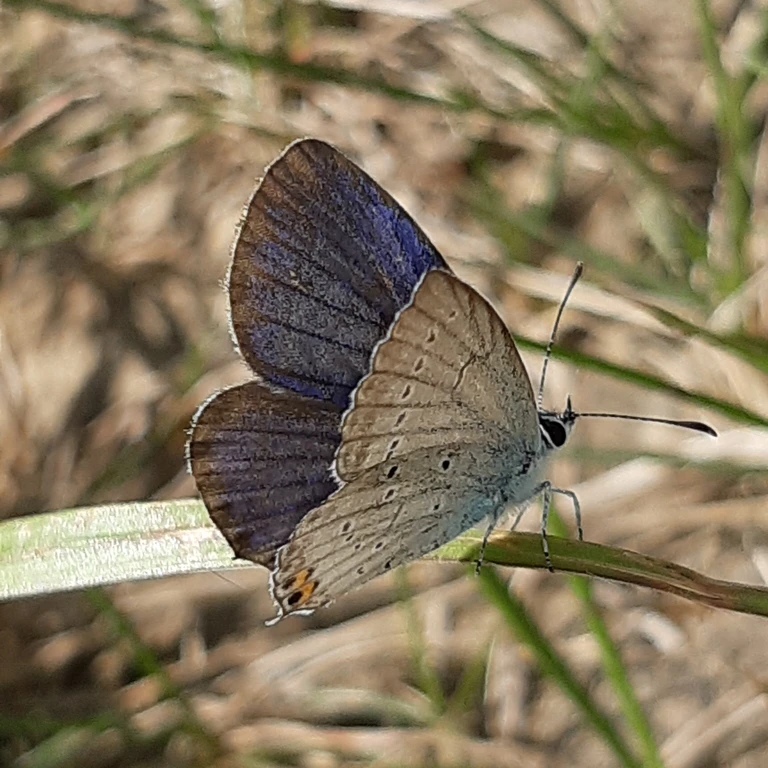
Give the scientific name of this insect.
Cupido argiades (also Elkalyce argiades)
